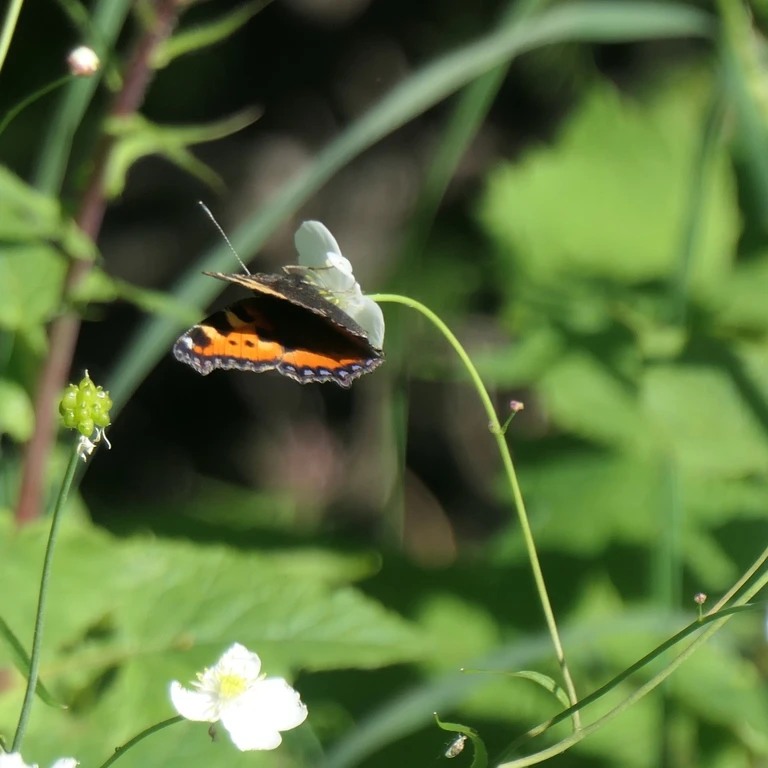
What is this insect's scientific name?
Aglais urticae
